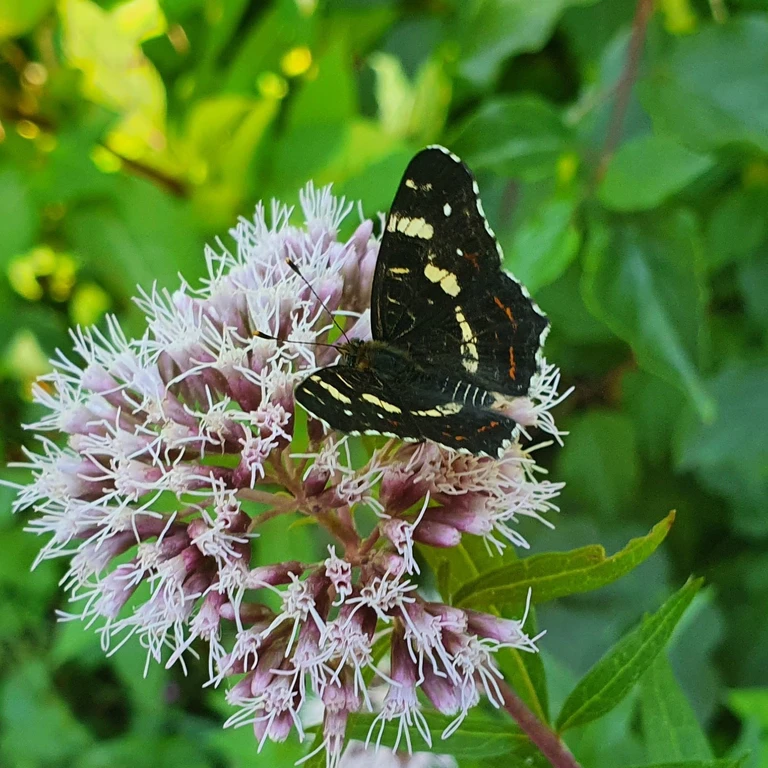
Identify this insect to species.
Araschnia levana
